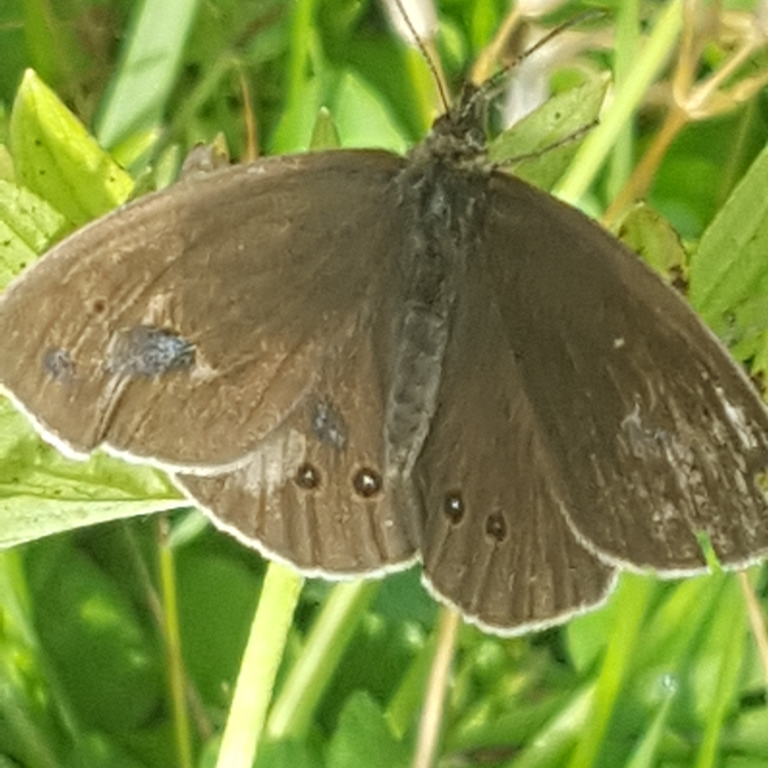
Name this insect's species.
Aphantopus hyperantus
